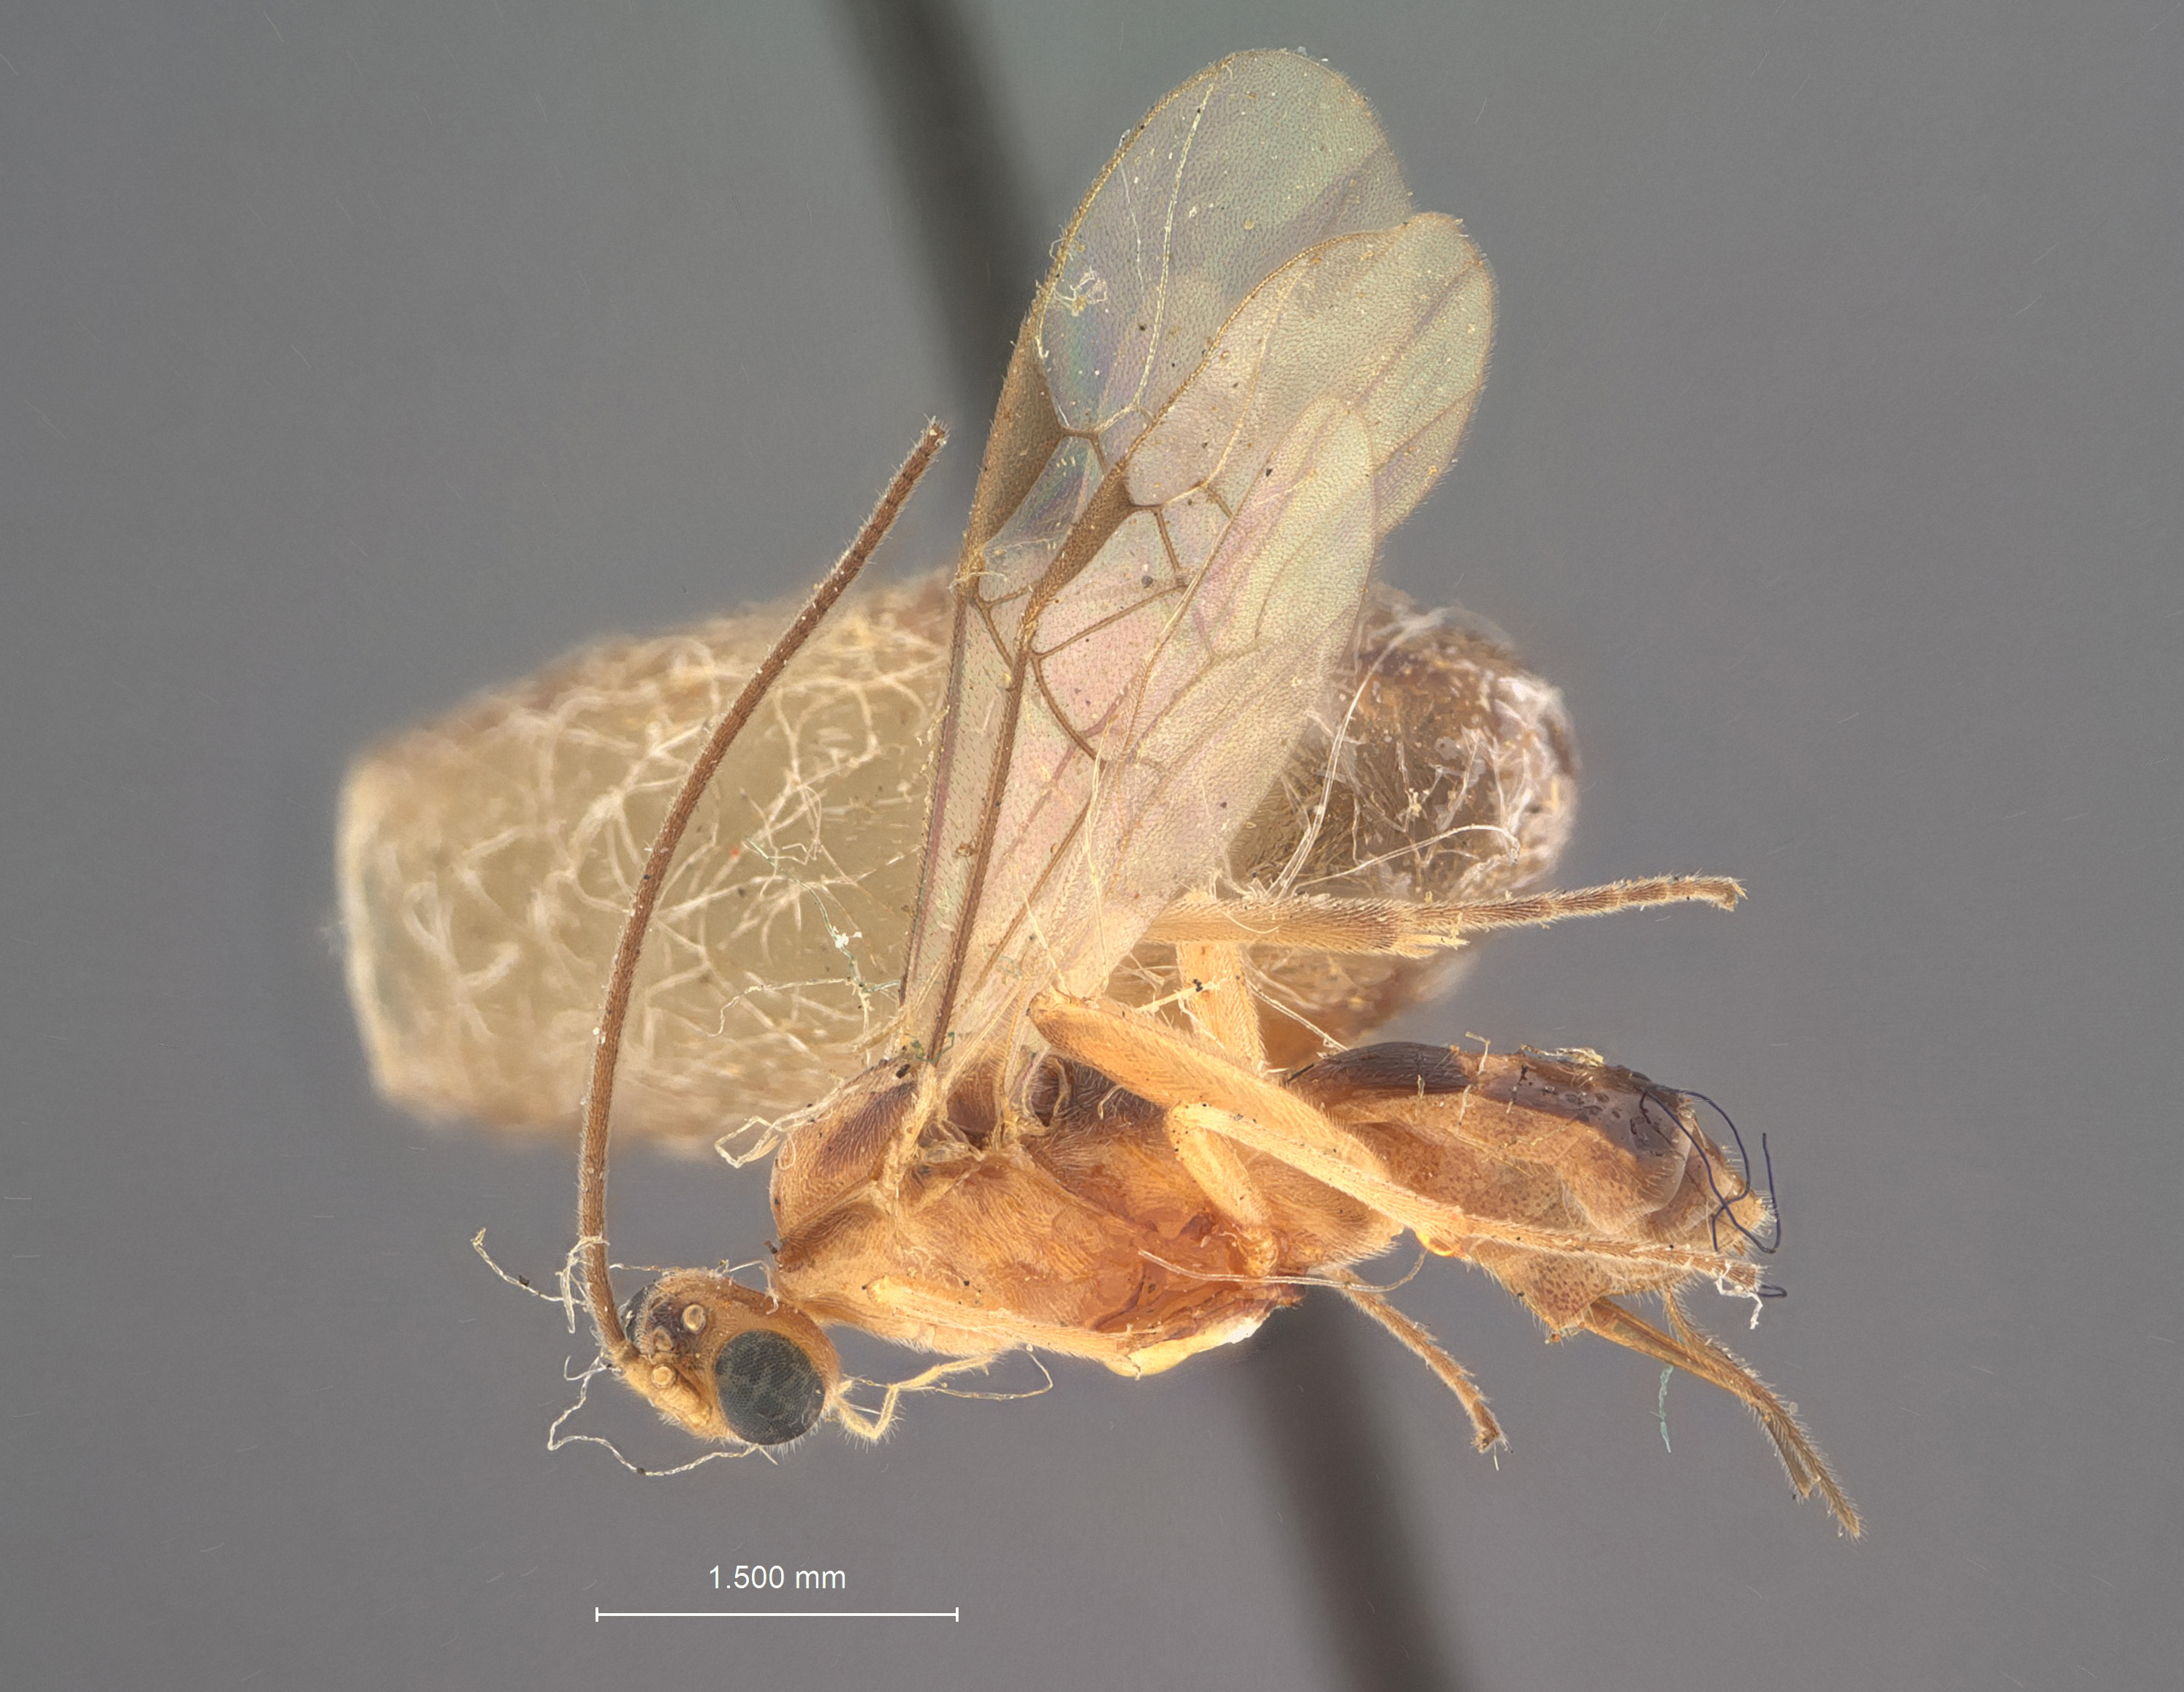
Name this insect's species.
Meteorus triangularis
